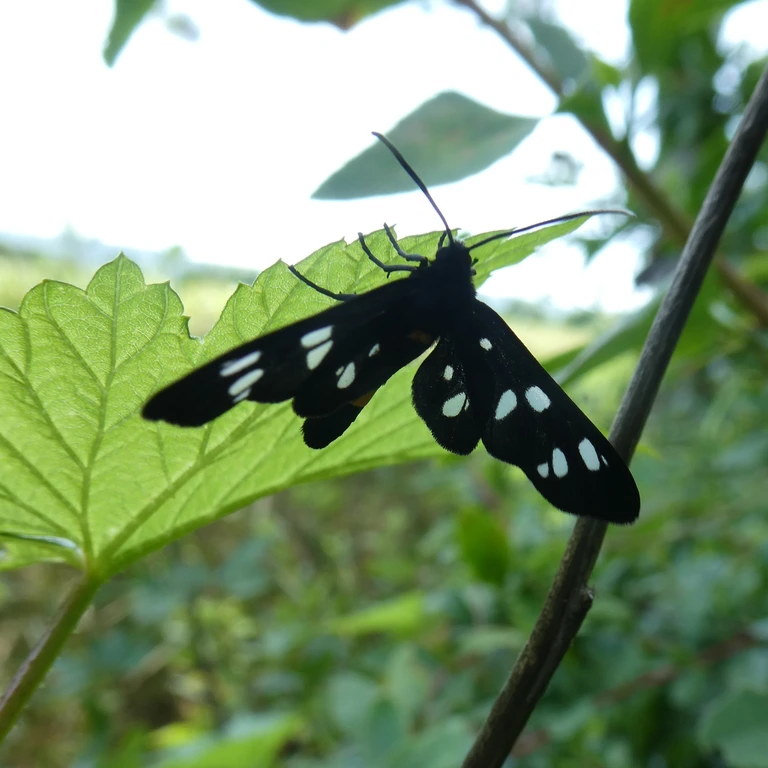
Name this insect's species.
Amata phegea
